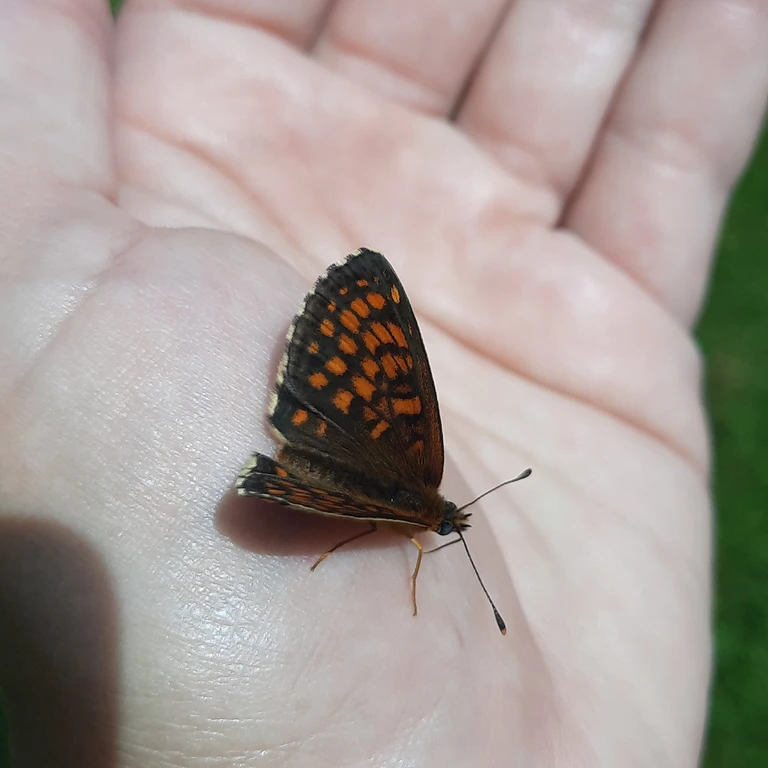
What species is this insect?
Melitaea athalia
